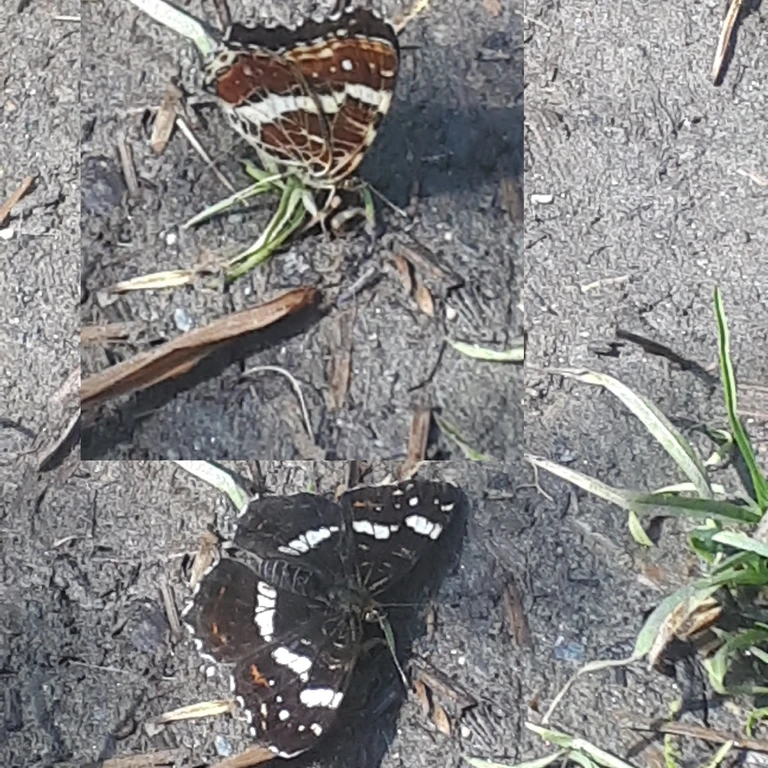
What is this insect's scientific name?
Araschnia levana
